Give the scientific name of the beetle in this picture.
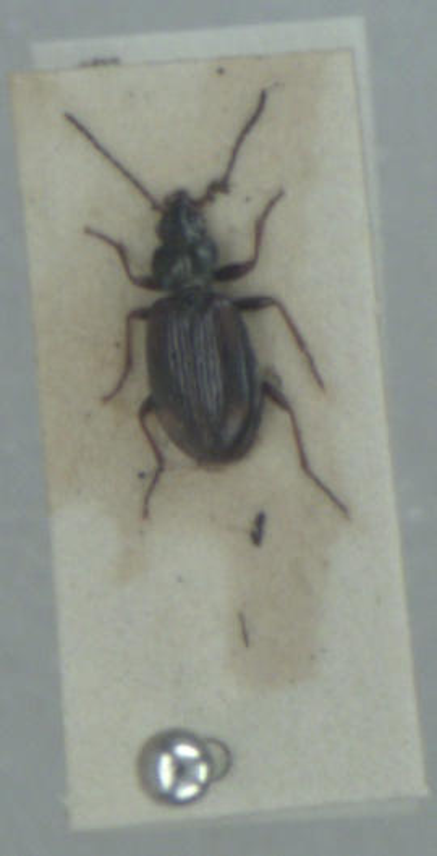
Bembidion bruxellense
